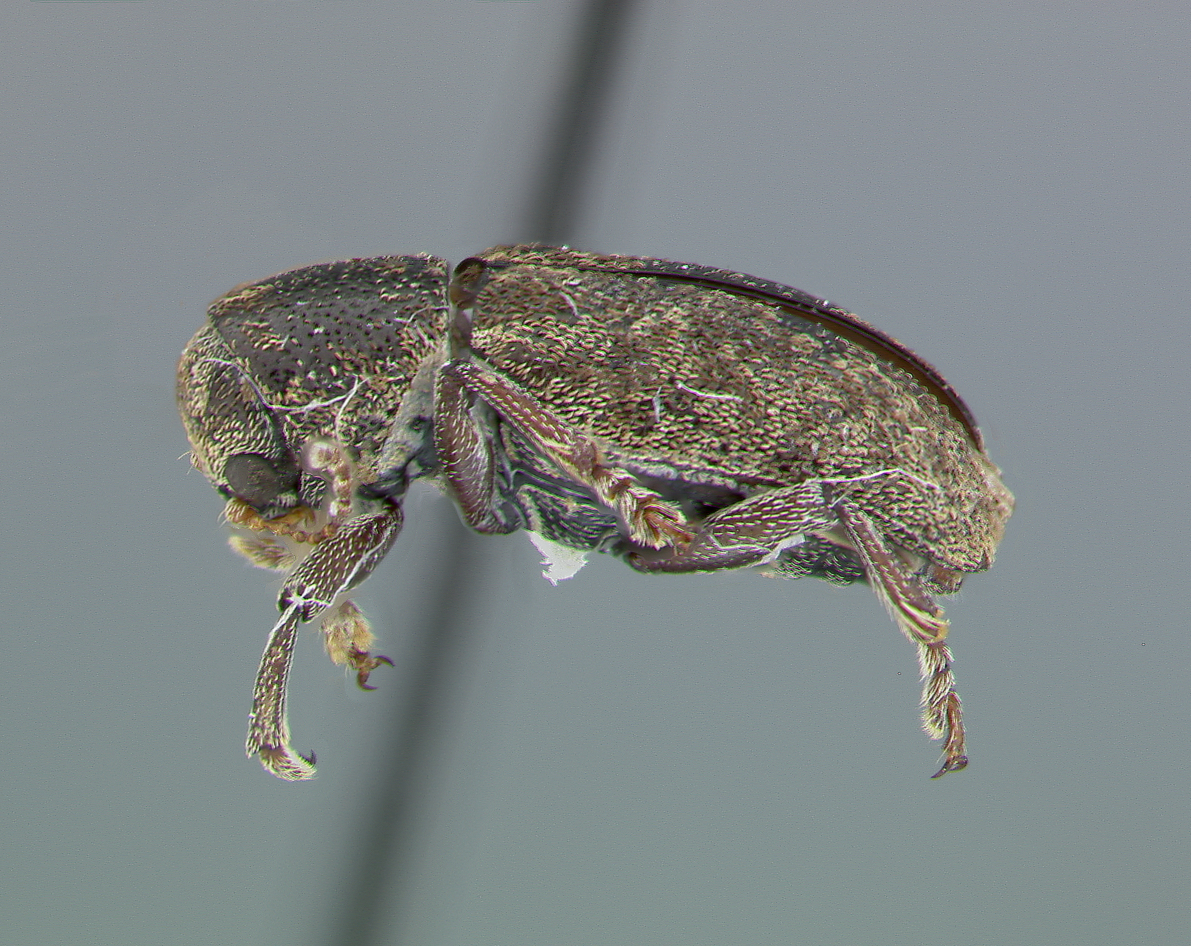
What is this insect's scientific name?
Myochrous barbadensis
